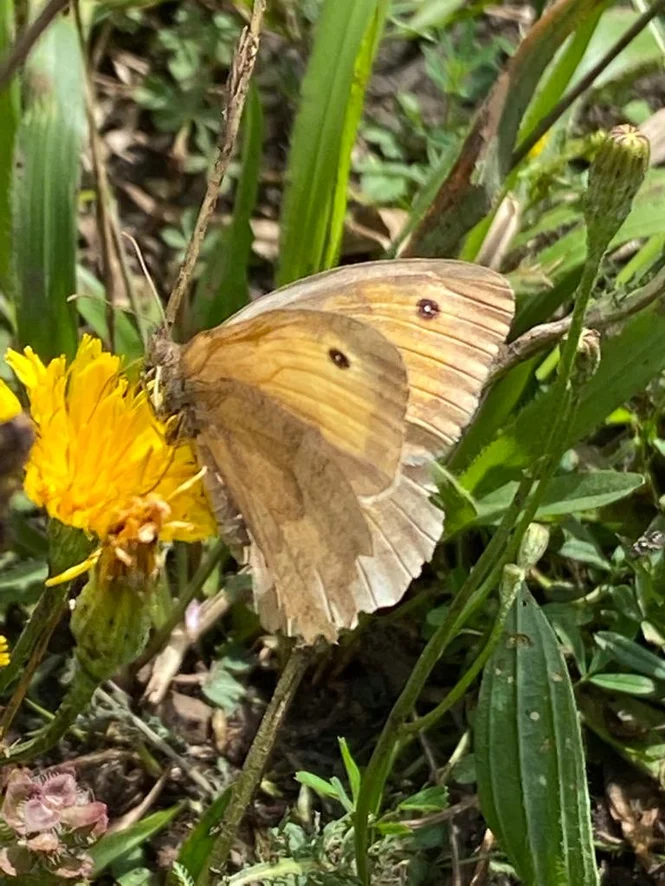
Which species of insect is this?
Maniola jurtina
